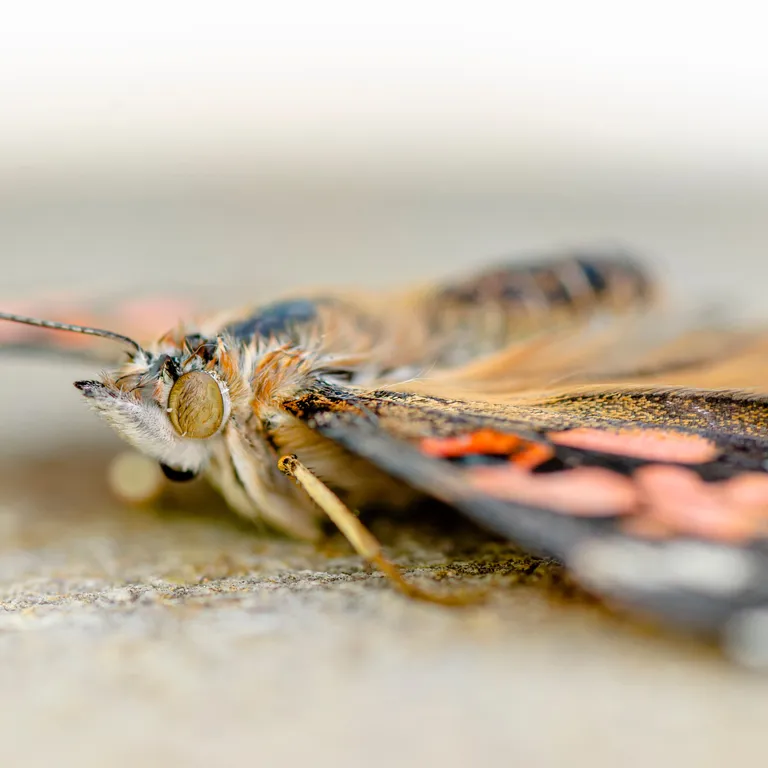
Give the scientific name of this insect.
Vanessa cardui
